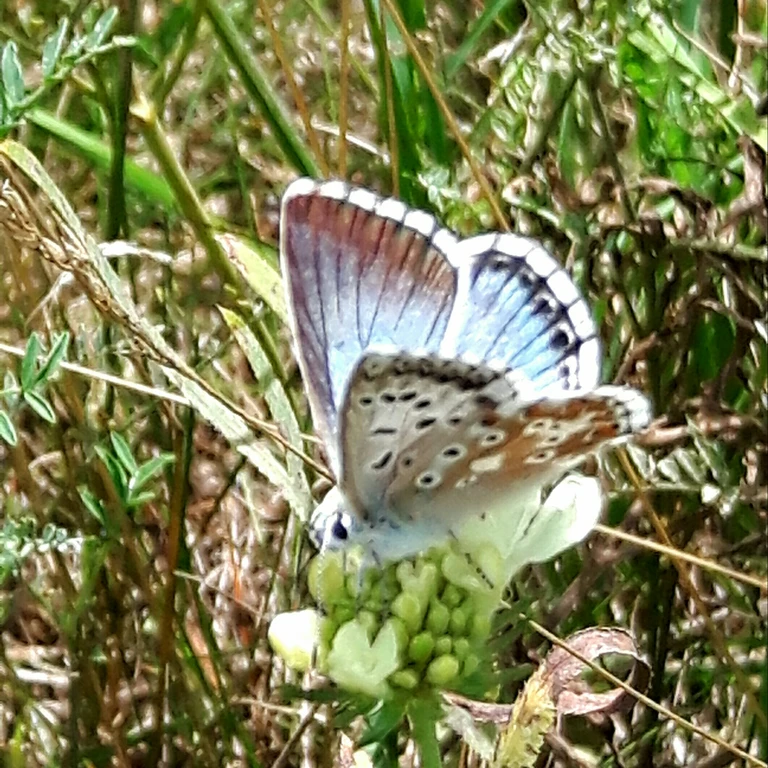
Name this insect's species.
Lysandra coridon
